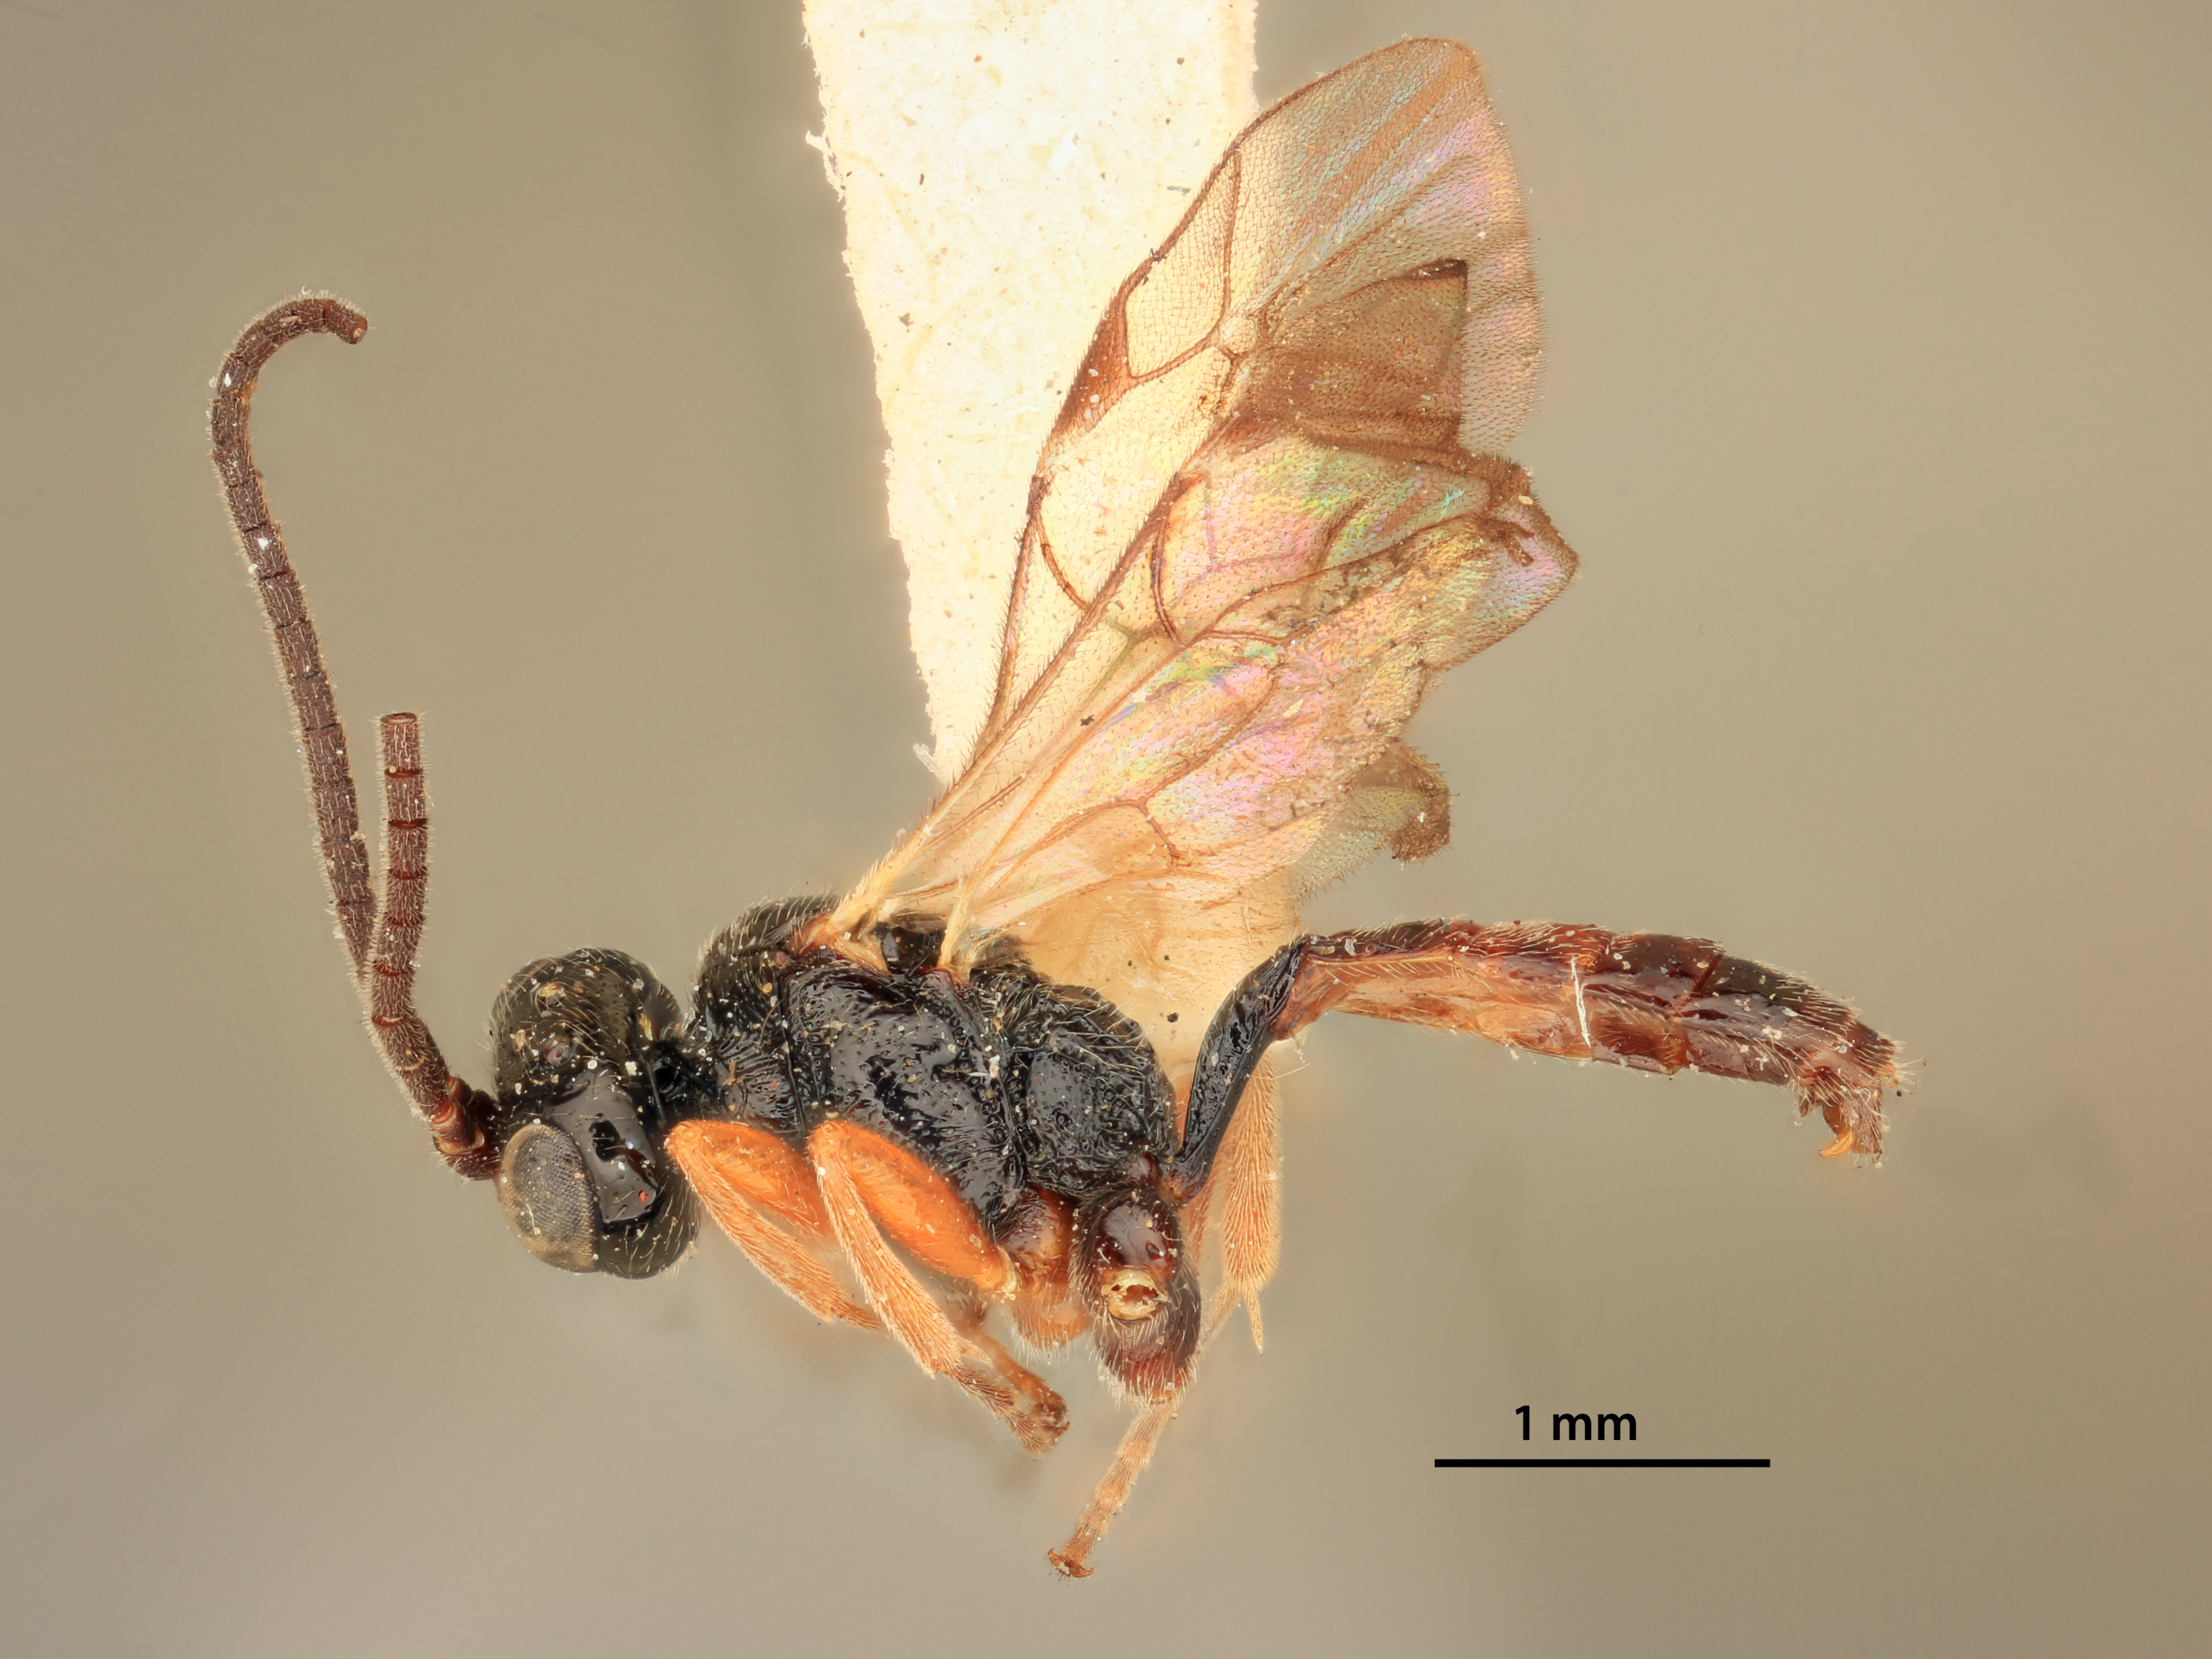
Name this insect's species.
Phygadeuon melanorerus
